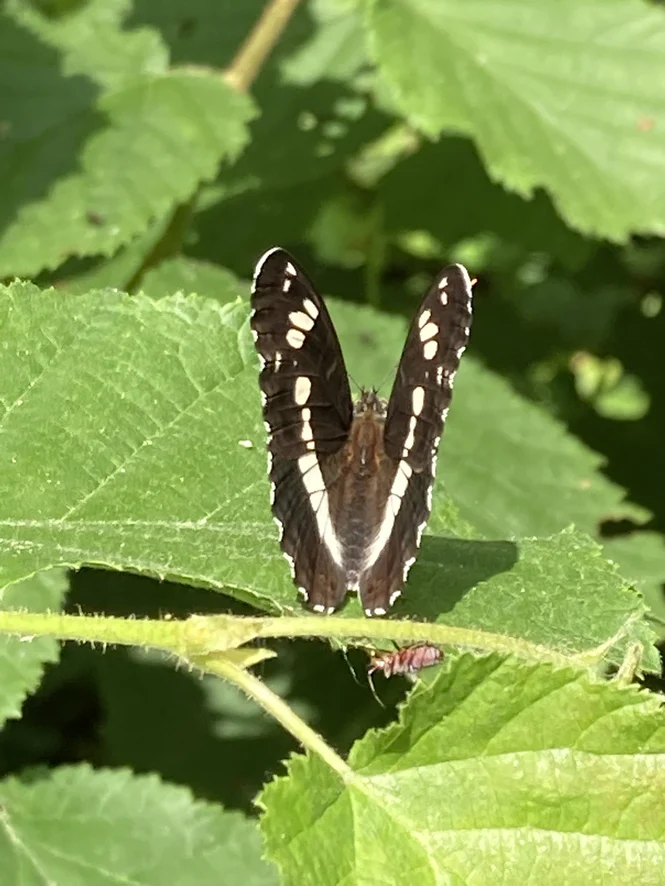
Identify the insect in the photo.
Limenitis camilla (also Ladoga camilla)
